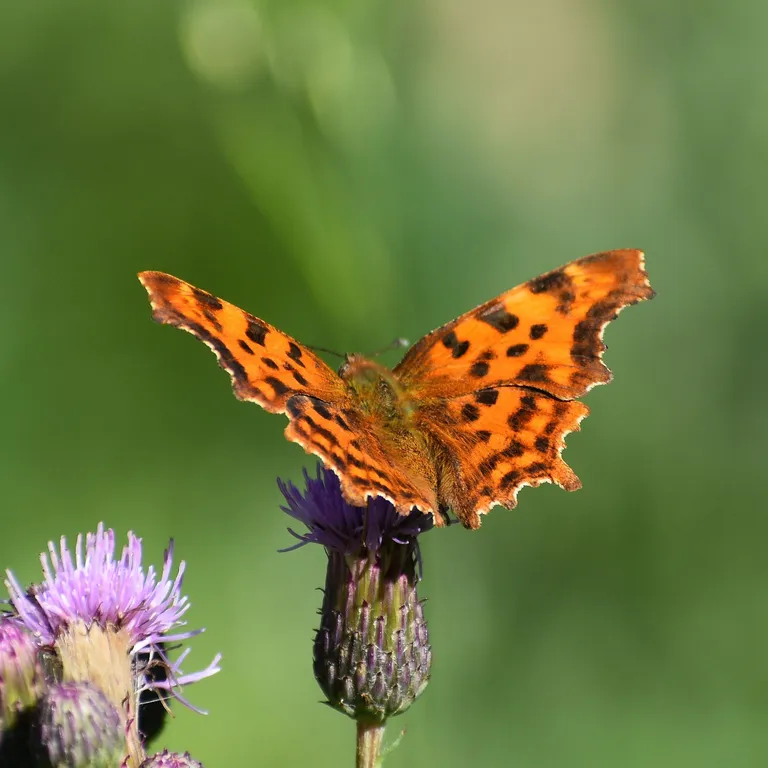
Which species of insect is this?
Polygonia c-album
